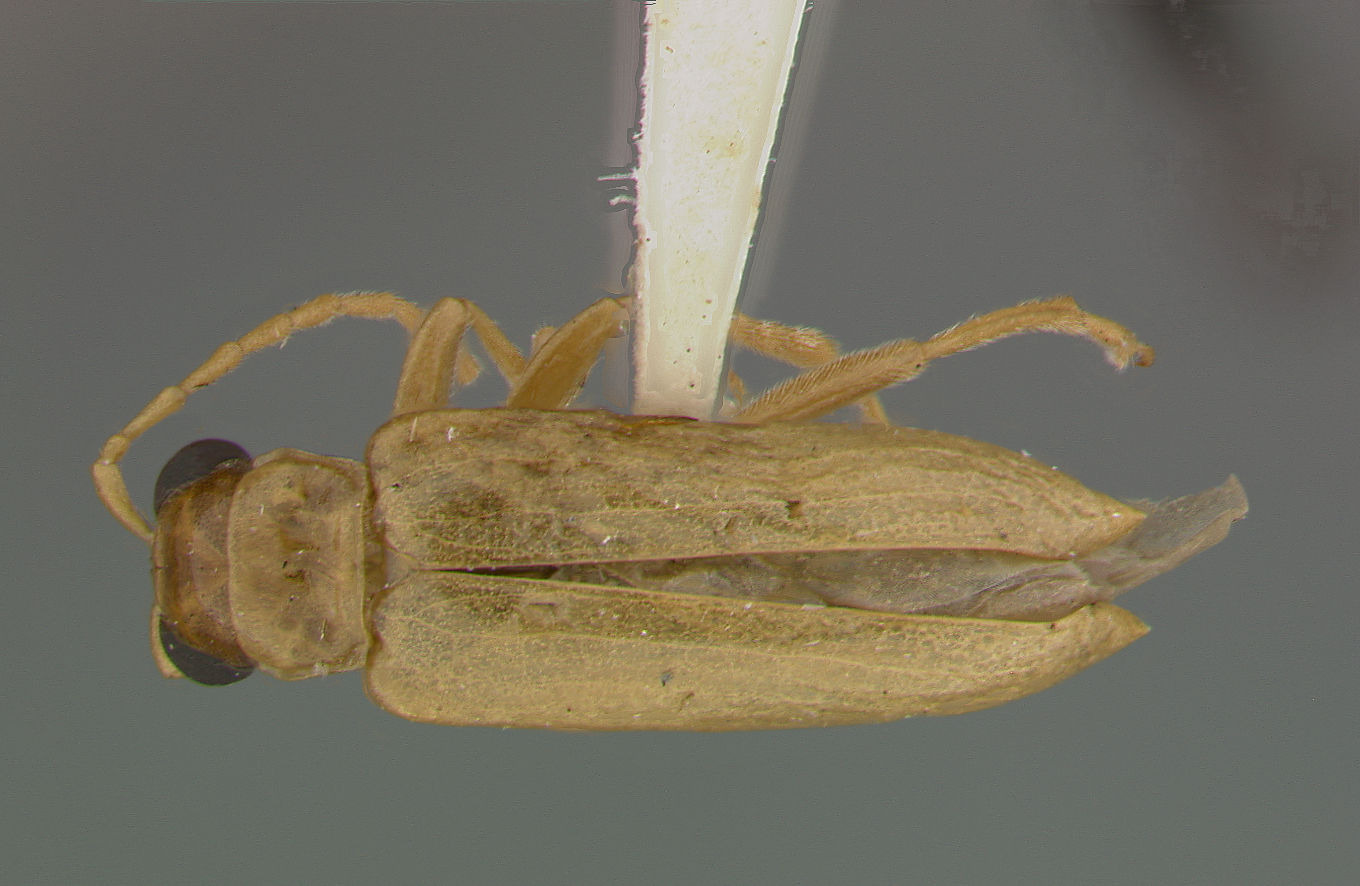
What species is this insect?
Haplosomoides egena
